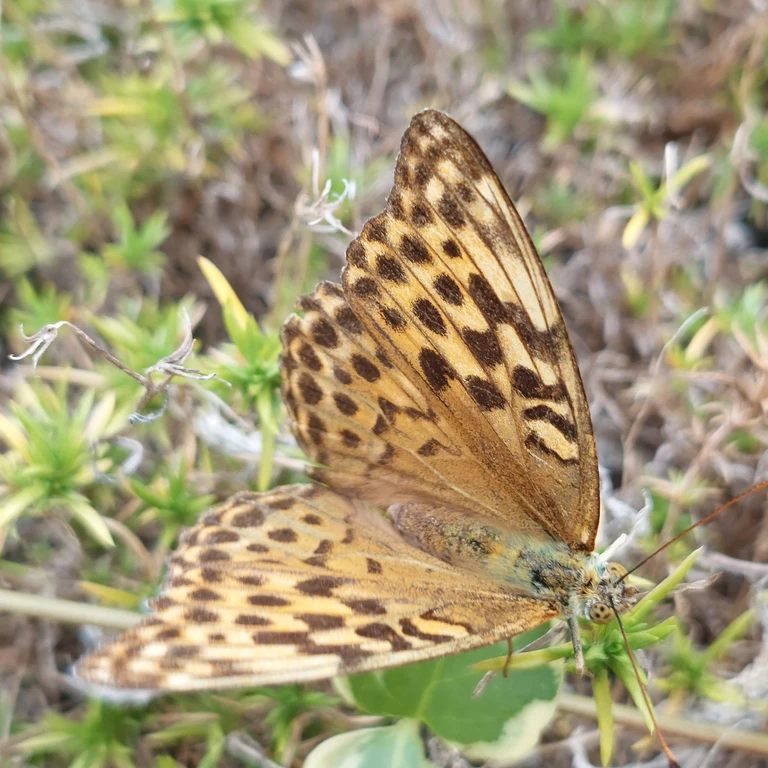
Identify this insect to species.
Argynnis paphia
